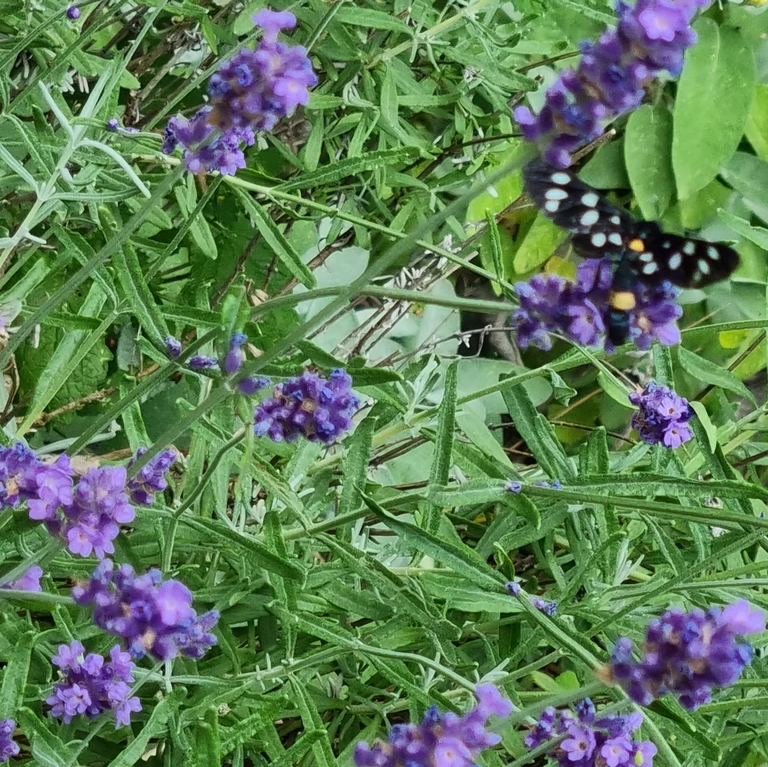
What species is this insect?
Amata phegea
